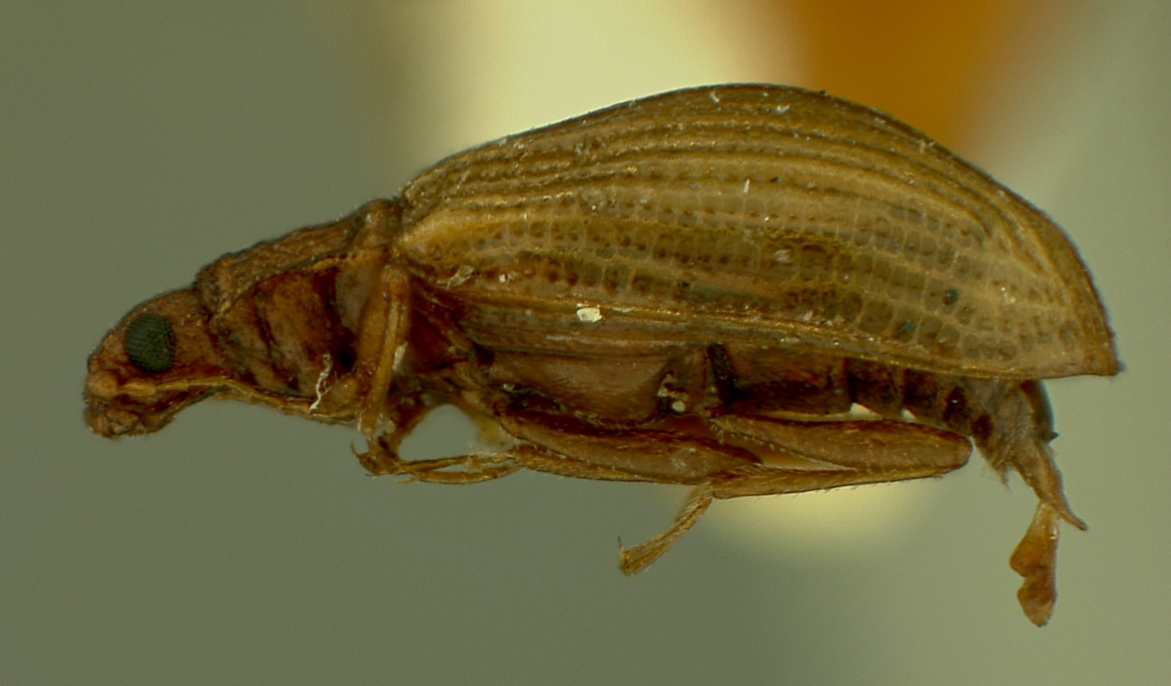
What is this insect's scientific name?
Stereoma bilobatus
